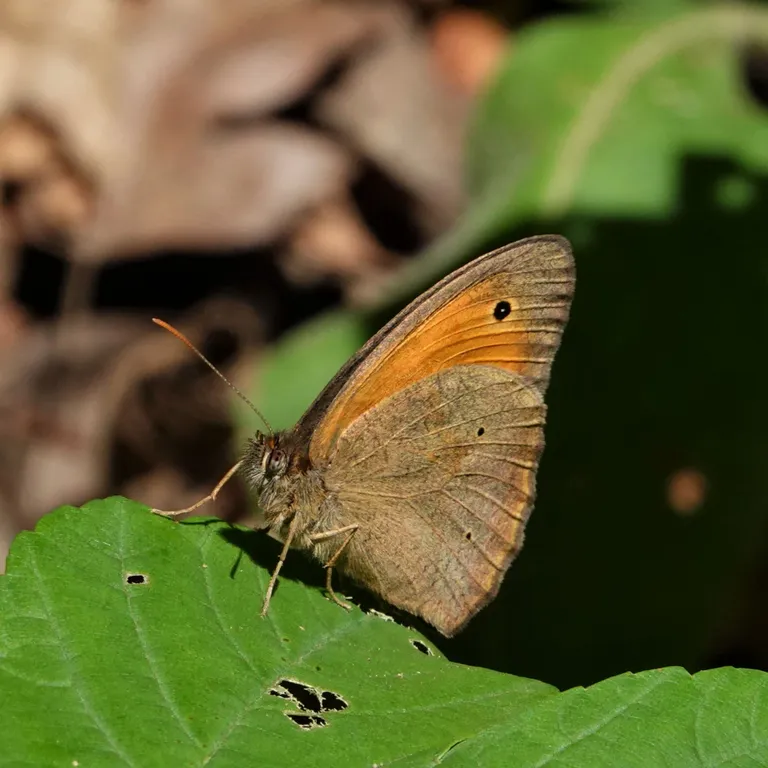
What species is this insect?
Maniola jurtina
